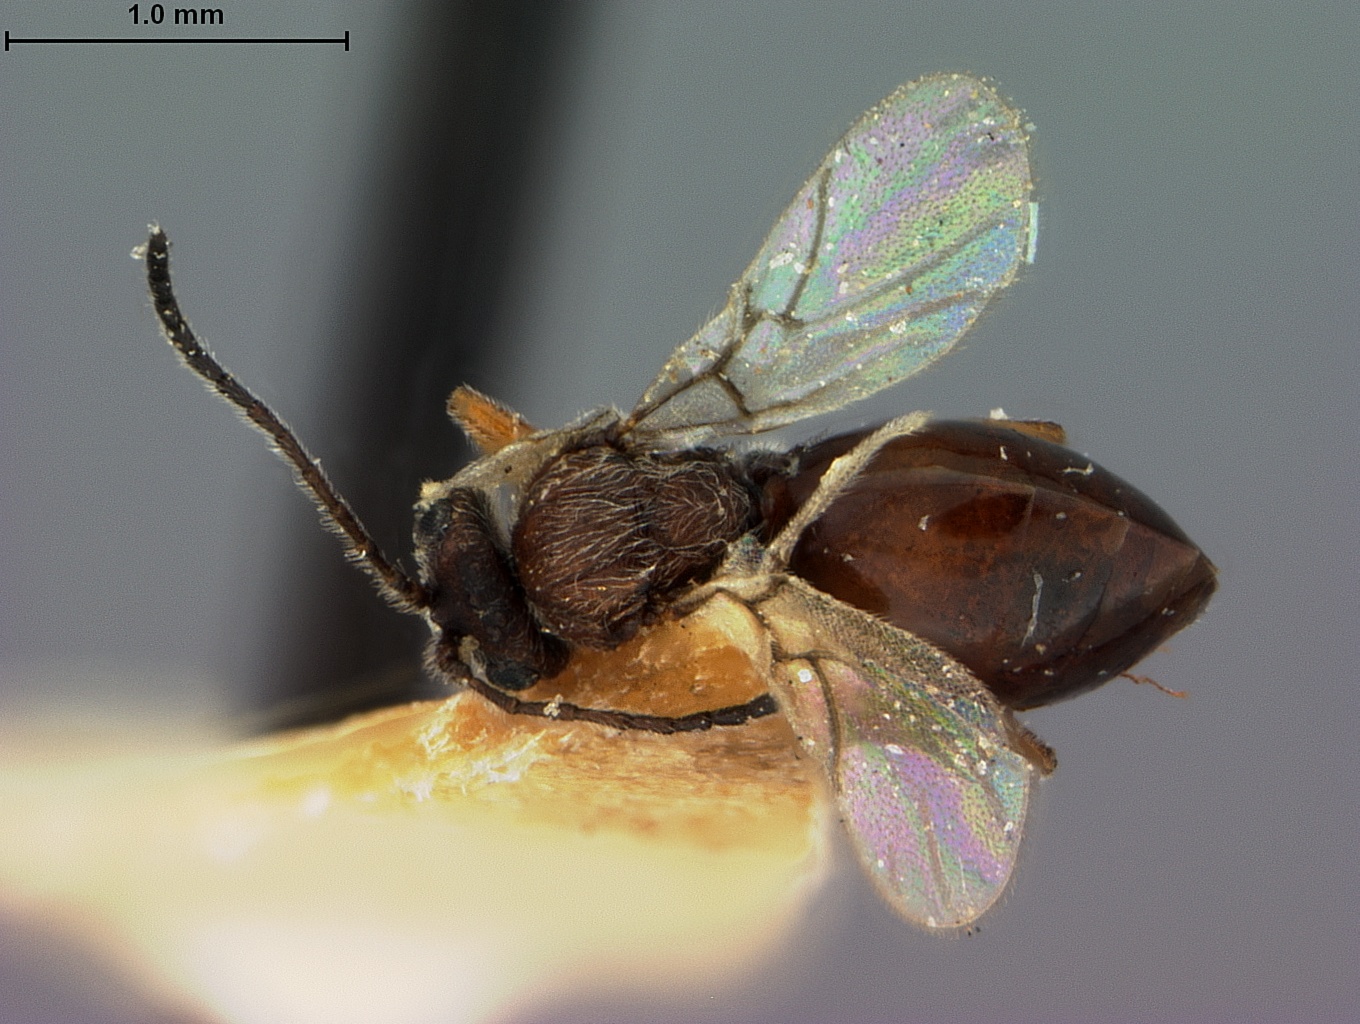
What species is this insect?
Xanthoteras tubifaciens
